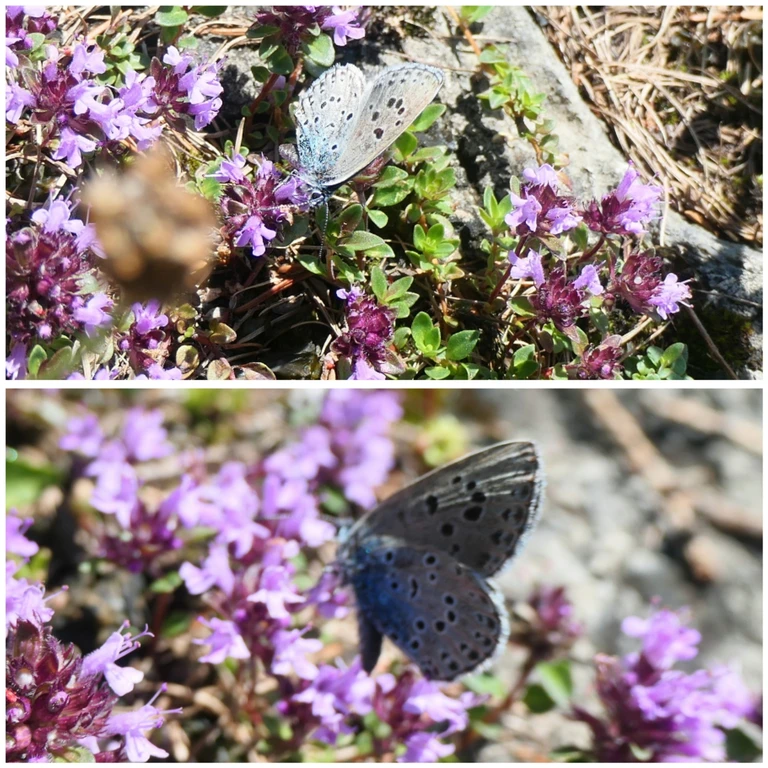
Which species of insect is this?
Phengaris arion (also Maculinea arion)
